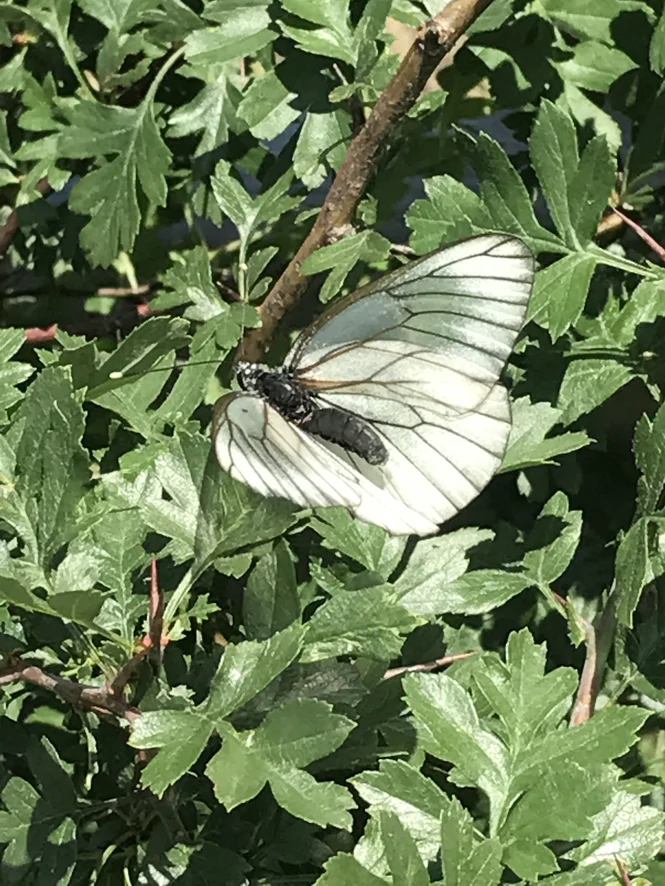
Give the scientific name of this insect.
Aporia crataegi
